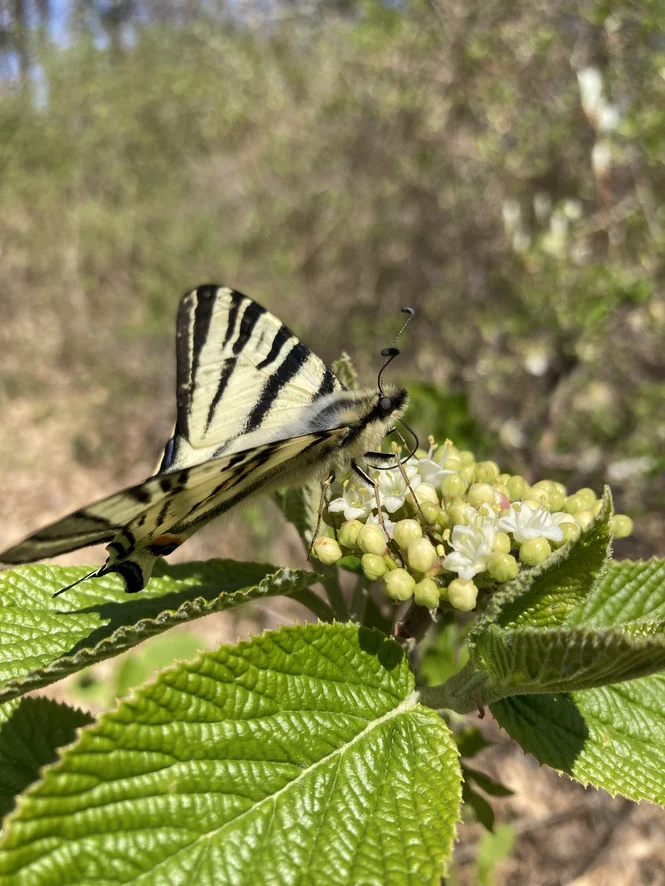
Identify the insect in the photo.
Iphiclides podalirius
